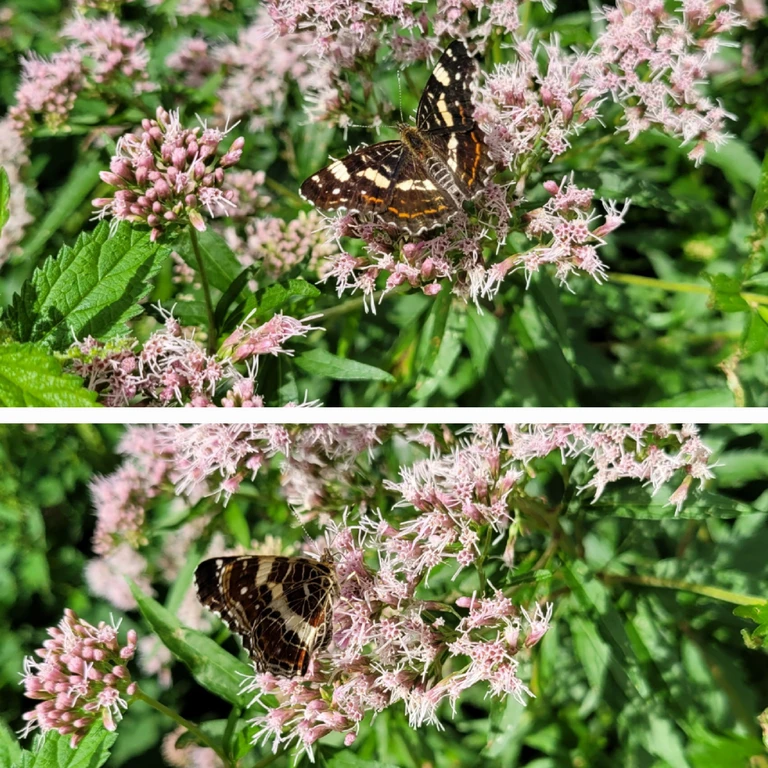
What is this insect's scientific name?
Araschnia levana
